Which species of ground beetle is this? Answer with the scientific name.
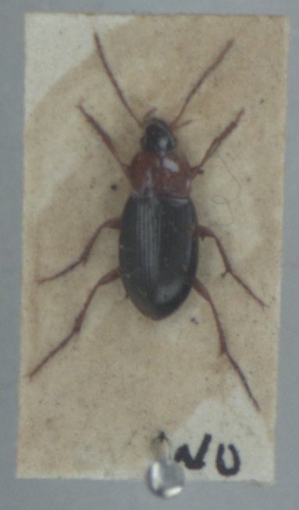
Calathus melanocephalus
